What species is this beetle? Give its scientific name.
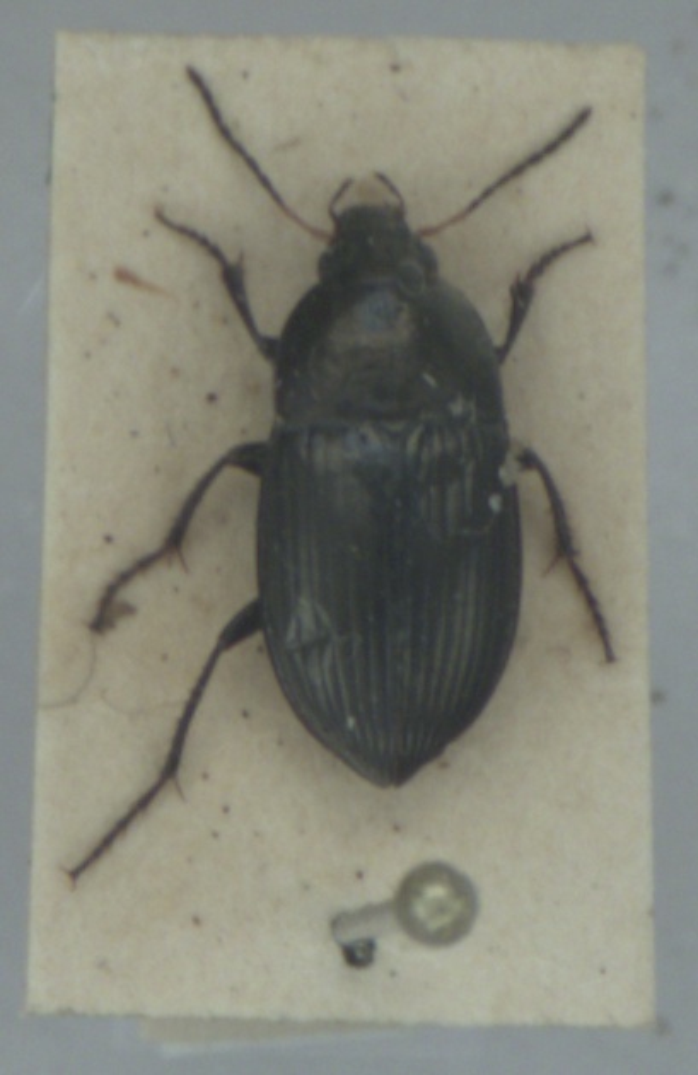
Amara ovata
